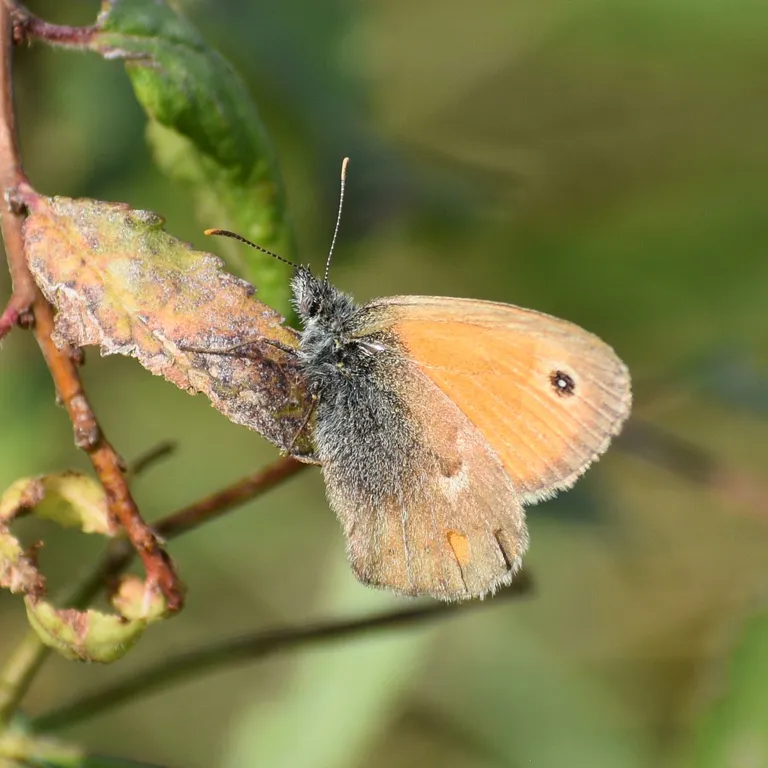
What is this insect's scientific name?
Coenonympha pamphilus
